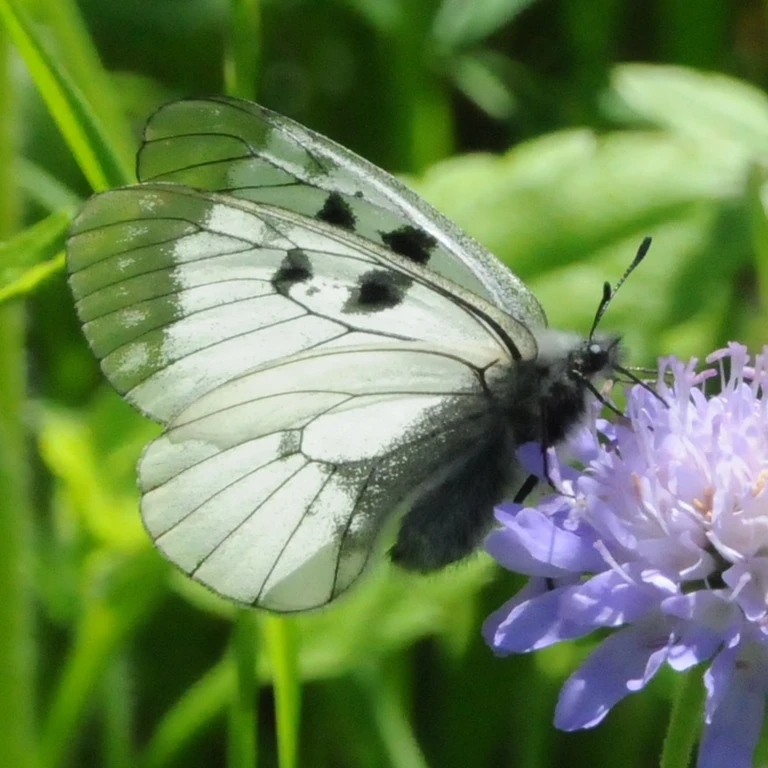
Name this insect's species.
Parnassius mnemosyne
